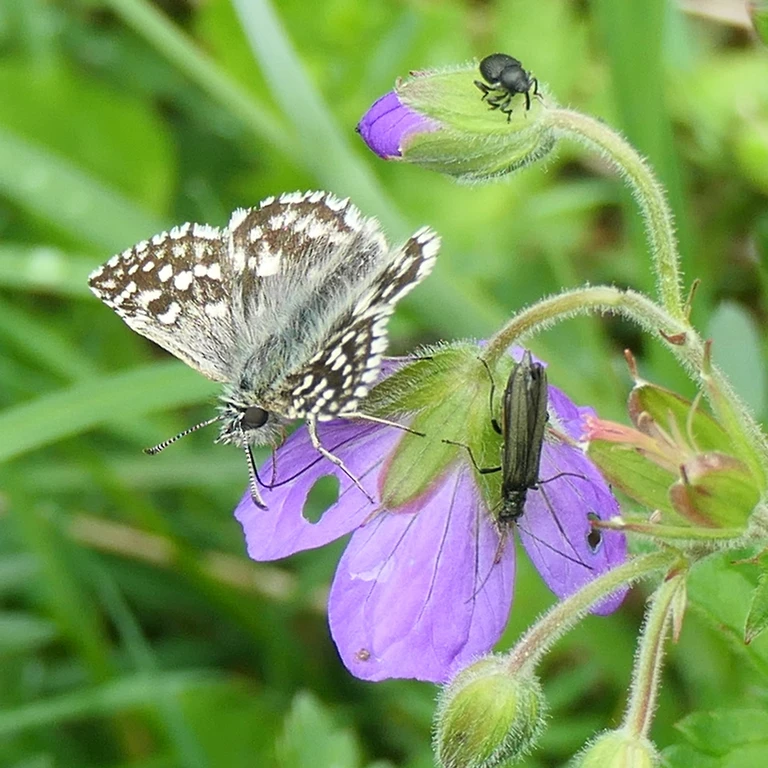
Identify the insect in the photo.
Pyrgus malvae
